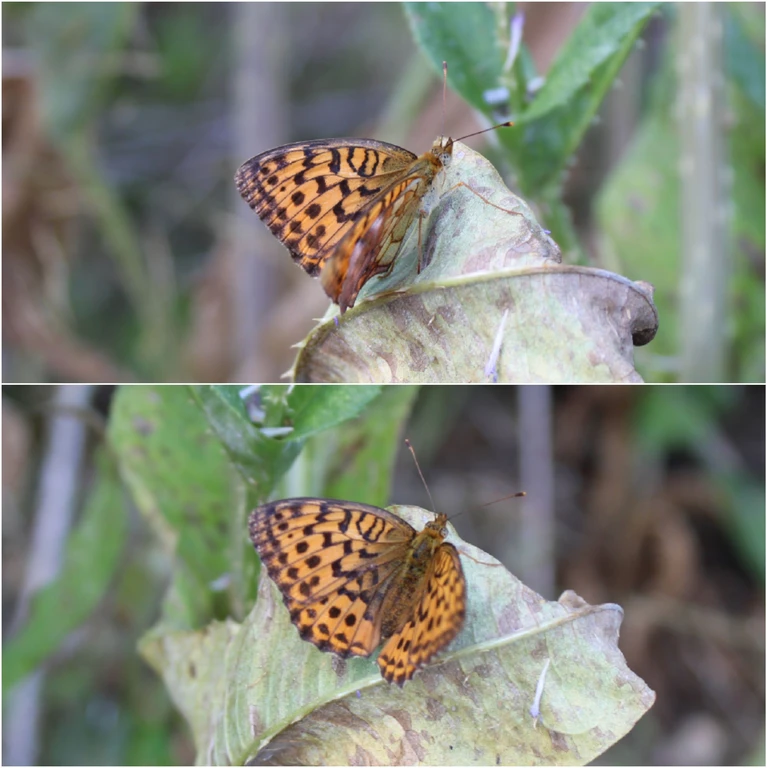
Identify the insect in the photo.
Brenthis daphne
